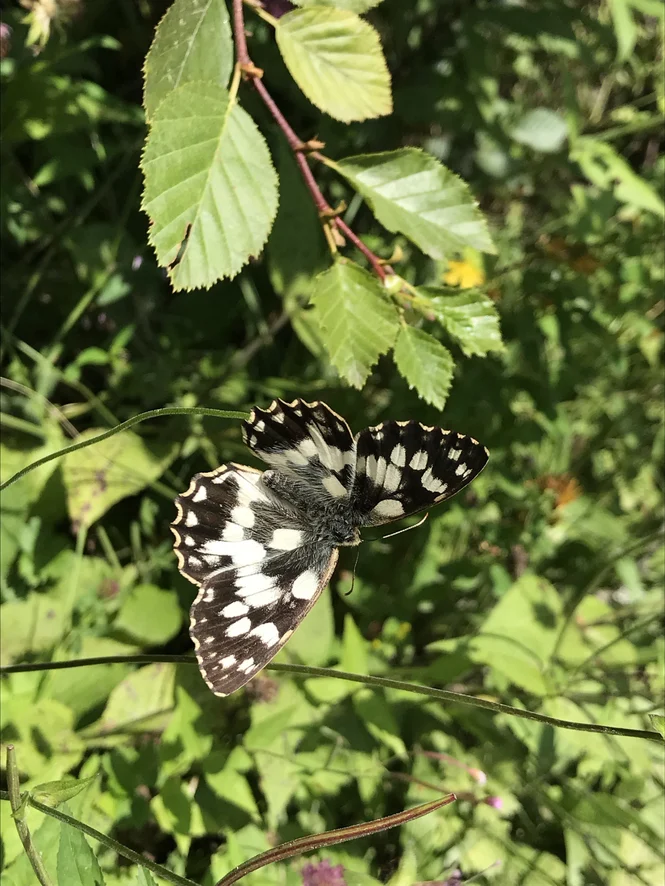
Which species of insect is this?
Melanargia galathea
